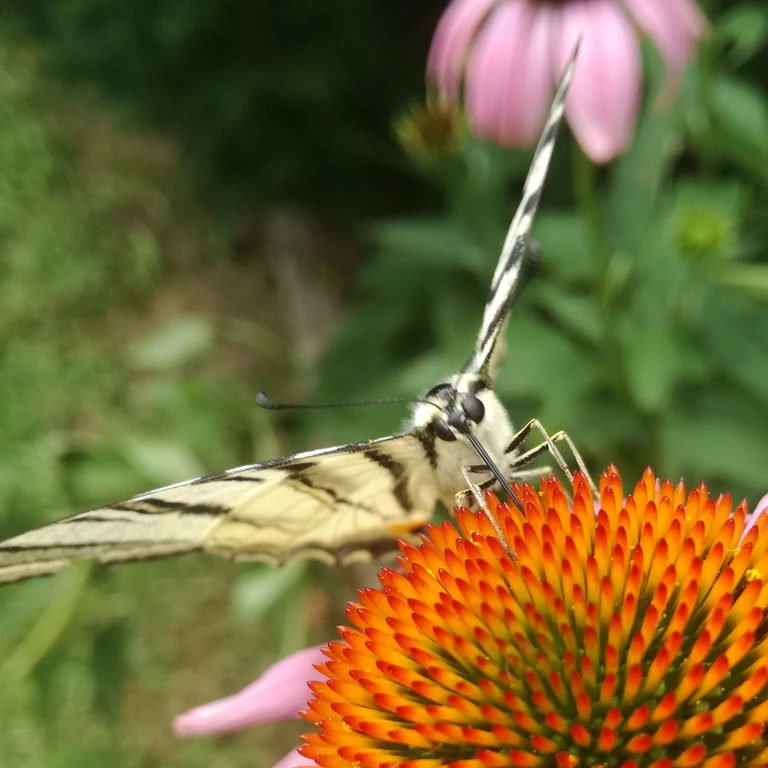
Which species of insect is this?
Iphiclides podalirius
